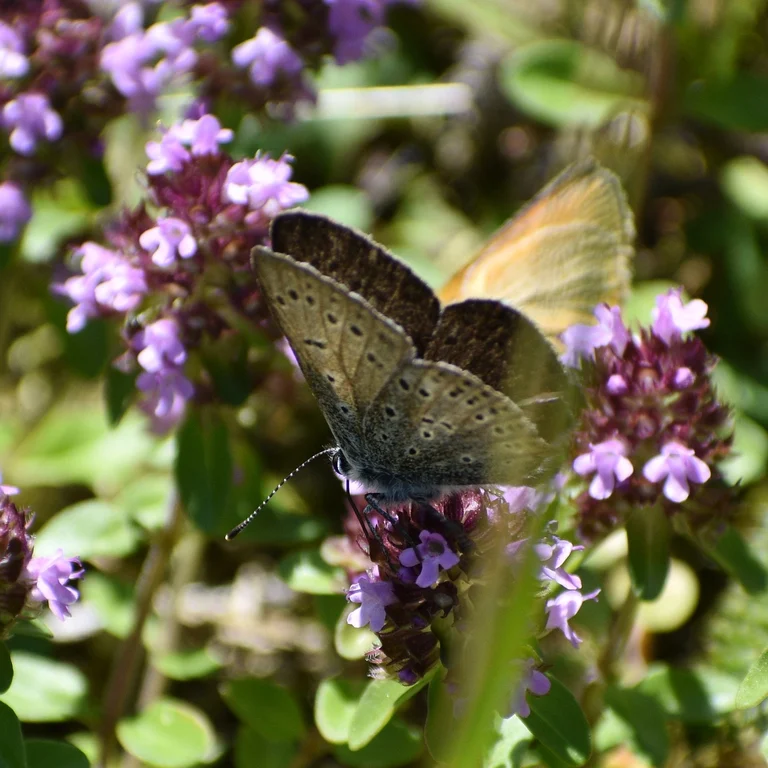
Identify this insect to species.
Lycaena tityrus (also Loweia tityrus)
